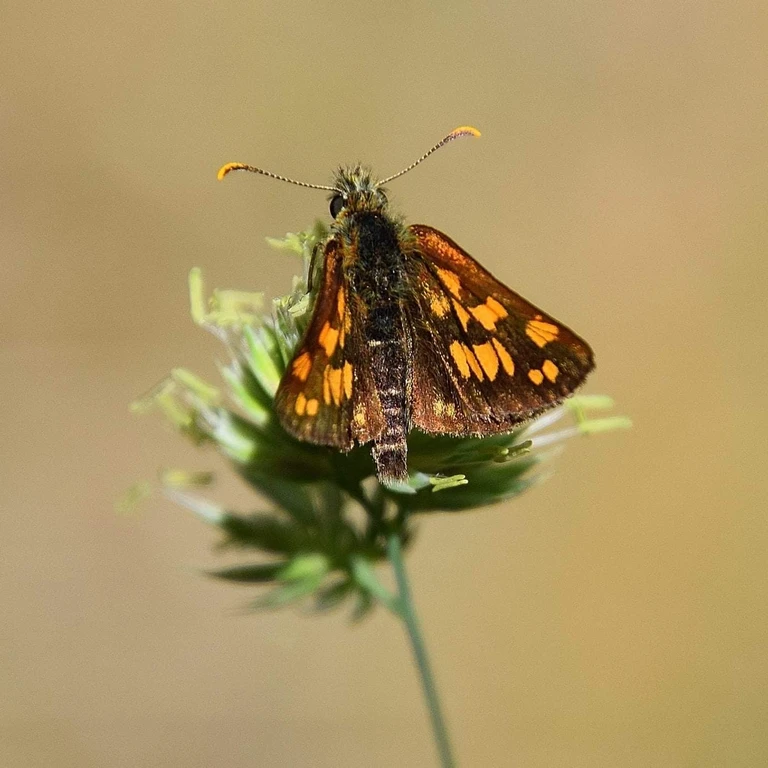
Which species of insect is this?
Carterocephalus palaemon
